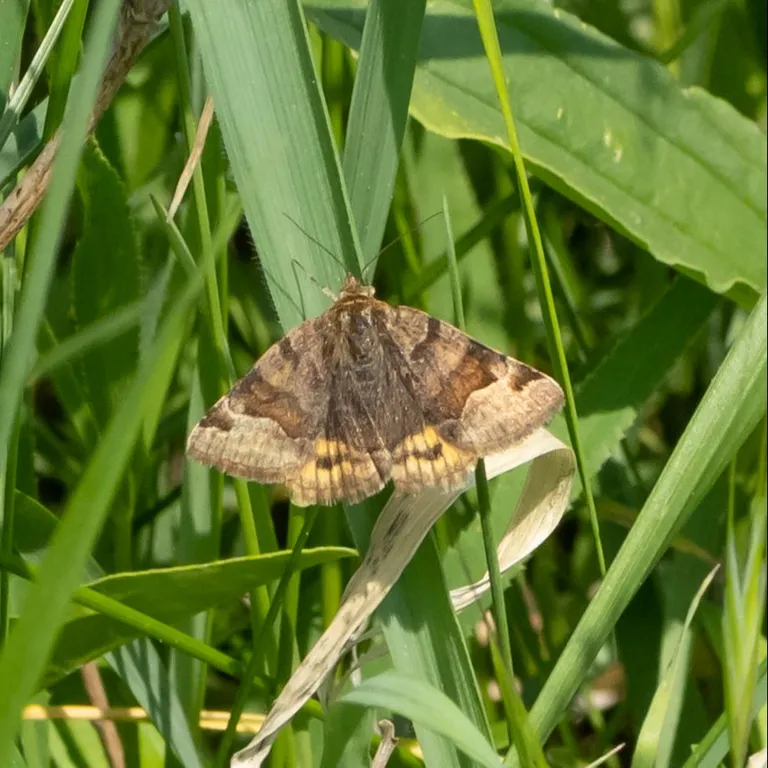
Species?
Euclidia glyphica
